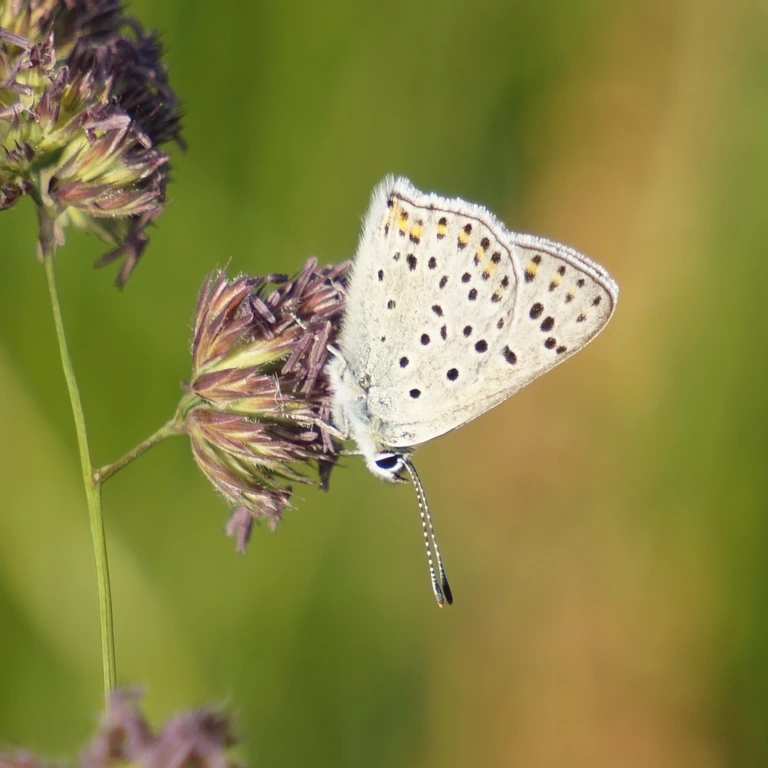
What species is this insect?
Lycaena tityrus (also Loweia tityrus)
